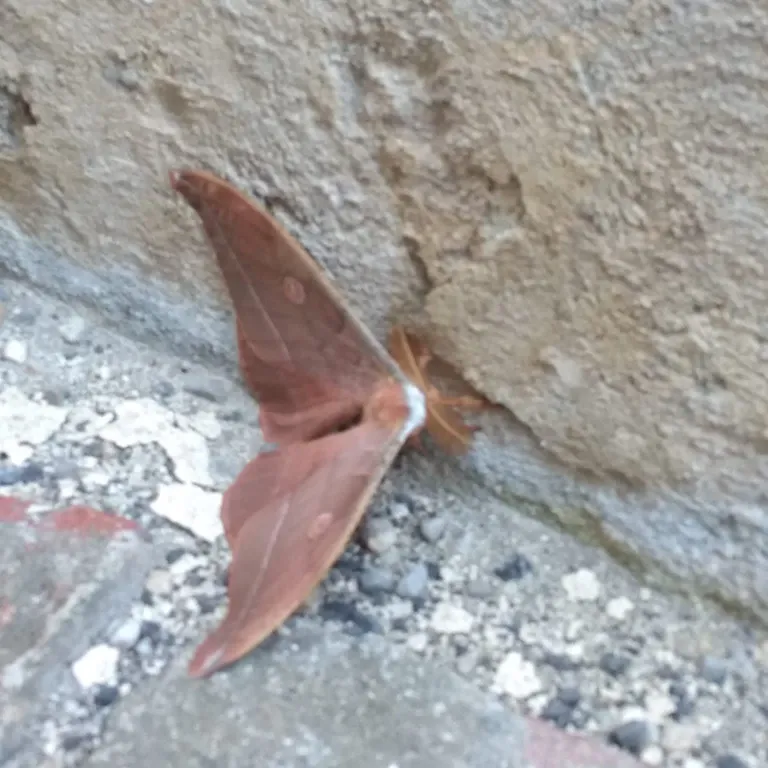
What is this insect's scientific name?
Antheraea yamamai
